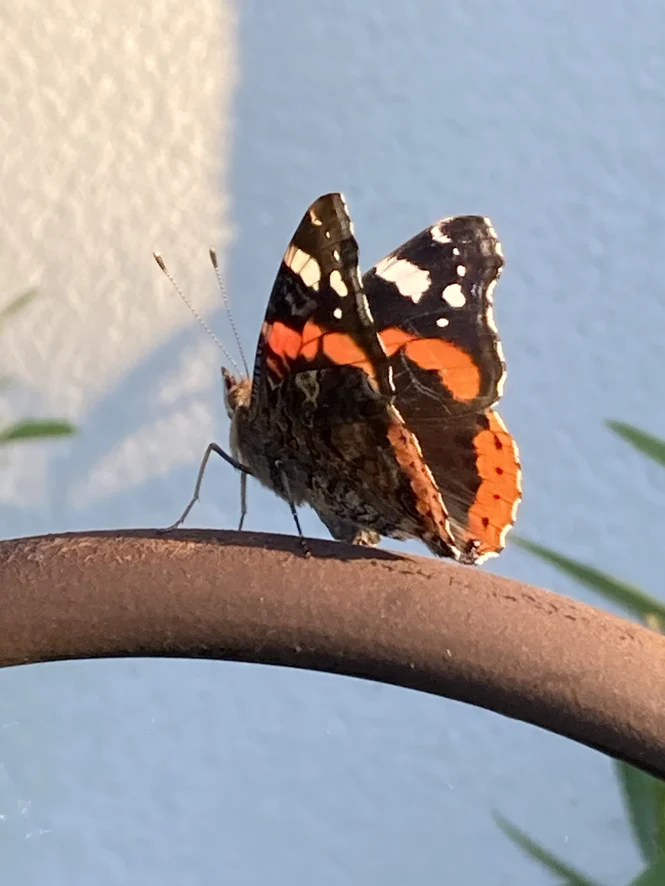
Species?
Vanessa atalanta
